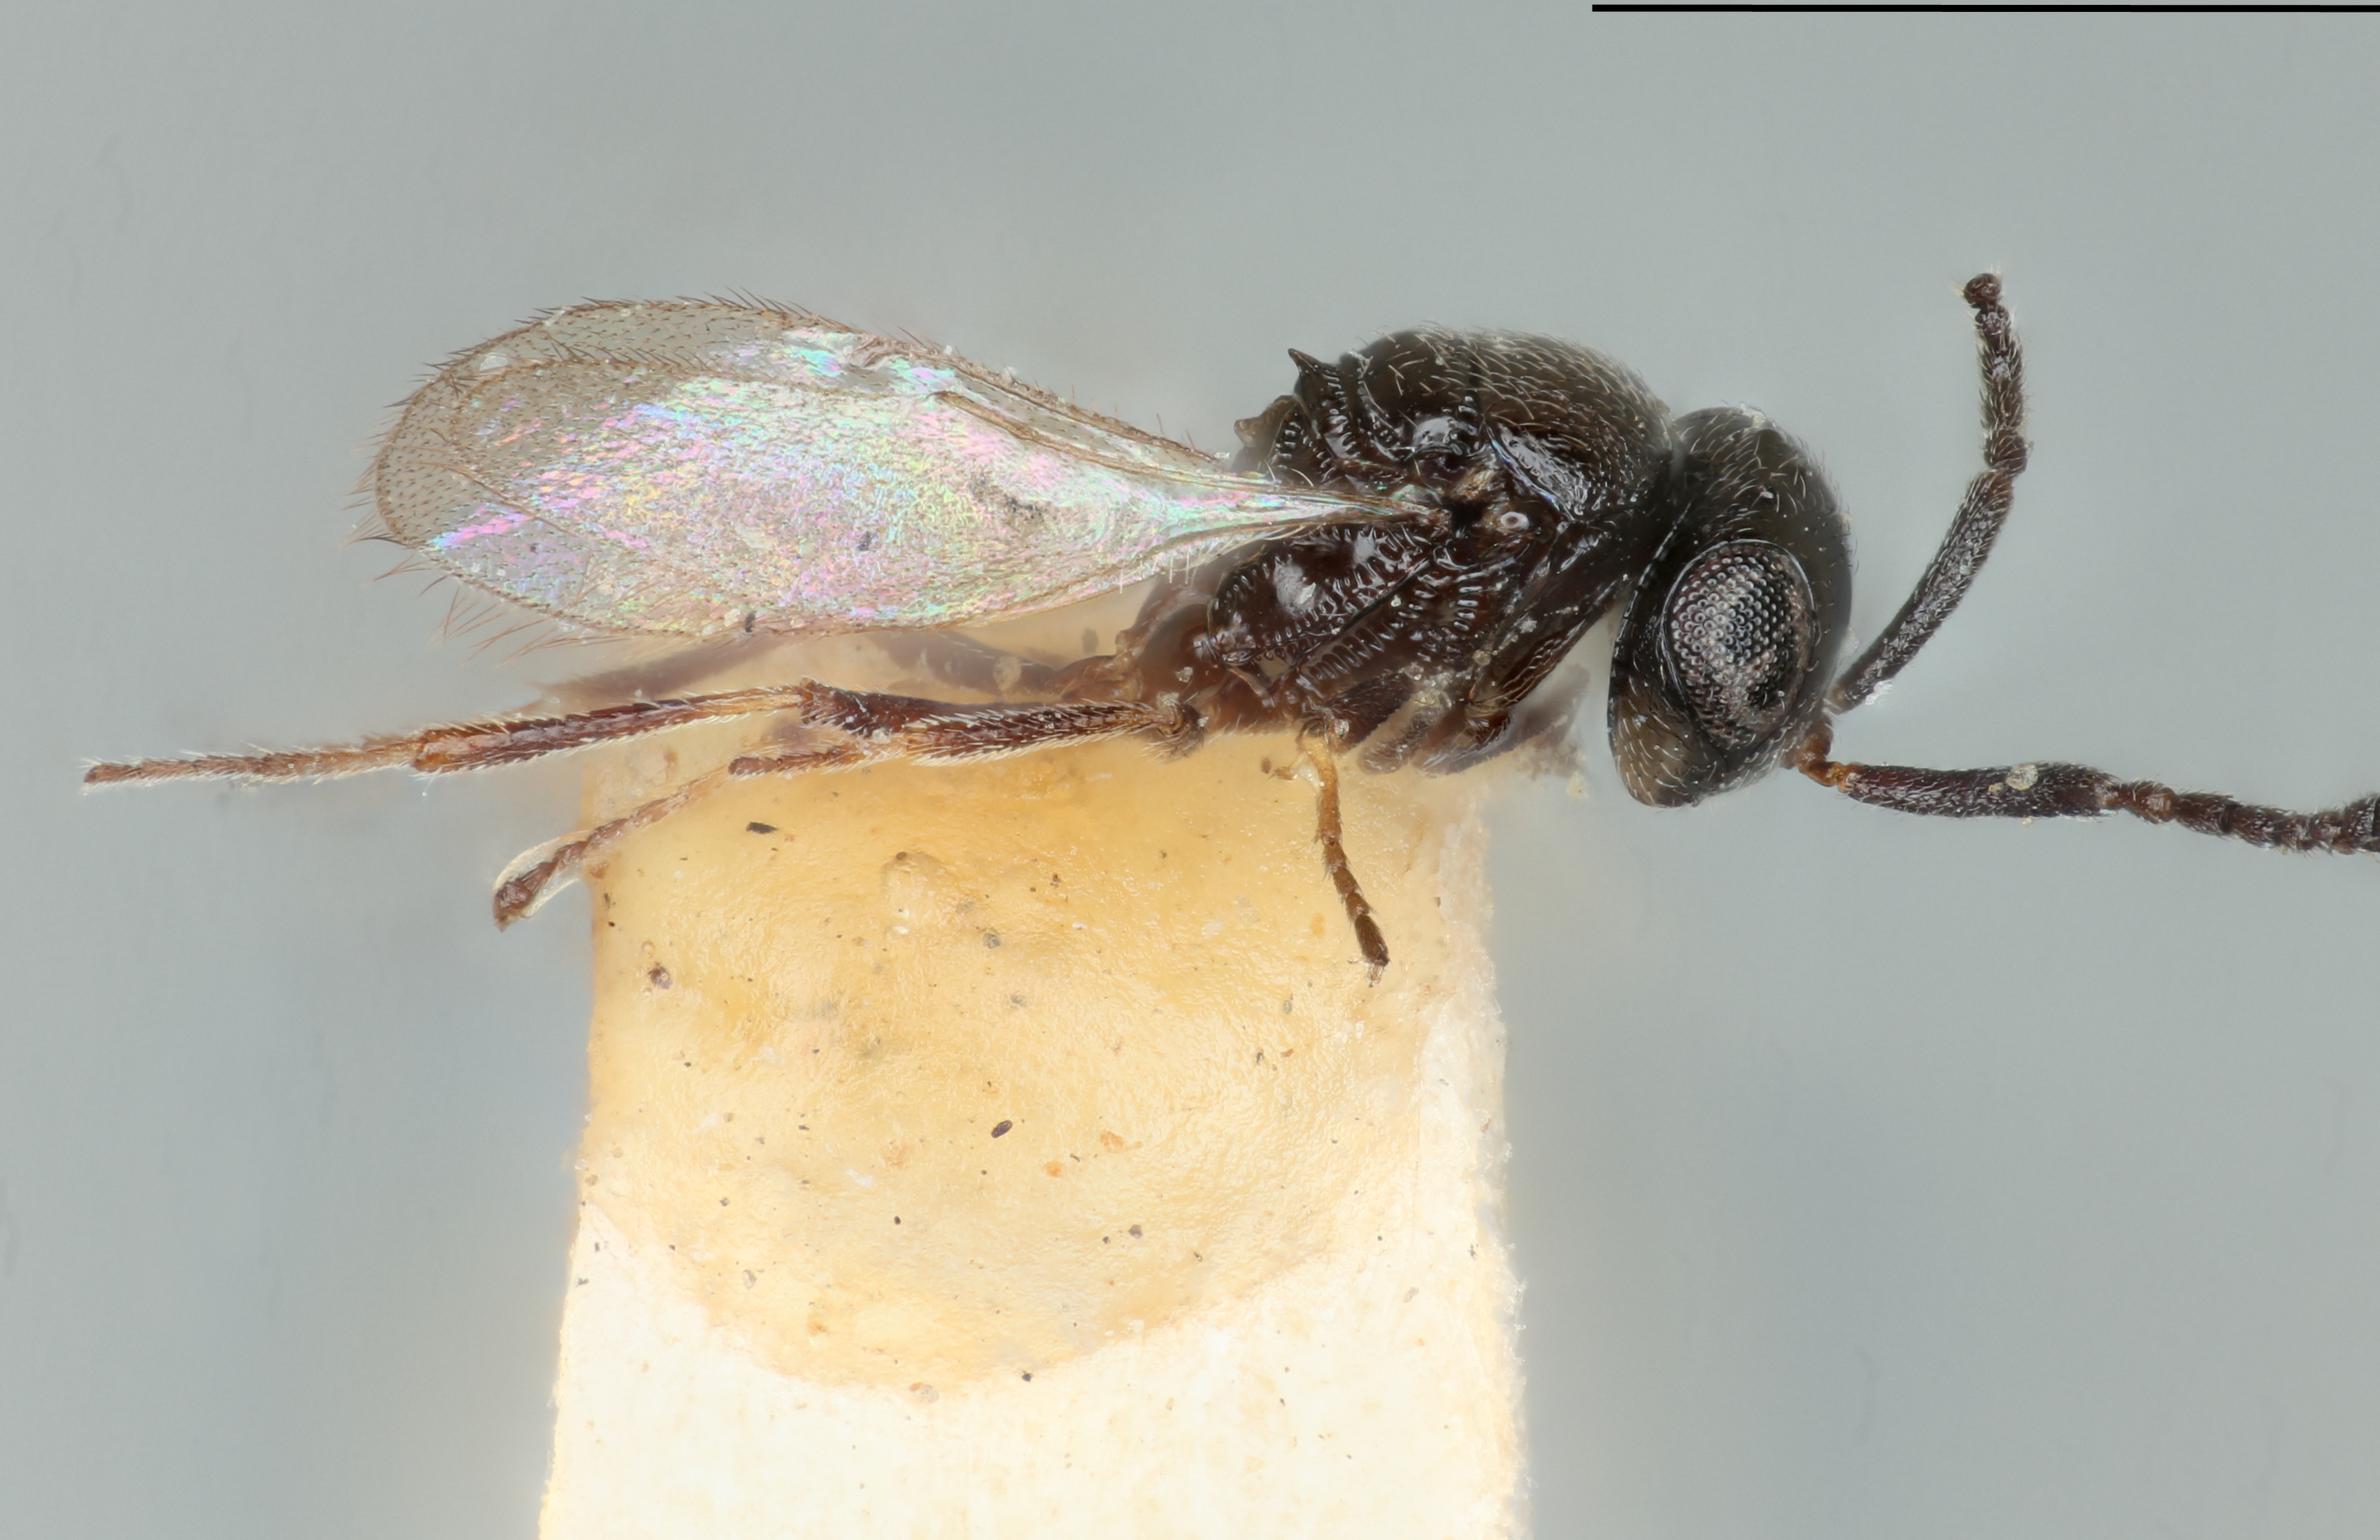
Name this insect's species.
Trimorus perspicuus
